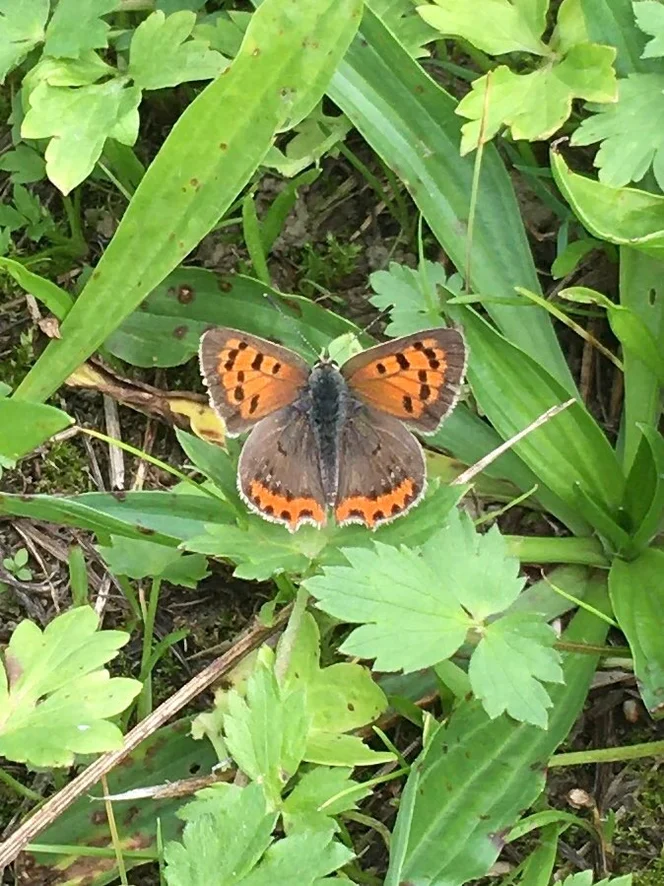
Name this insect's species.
Lycaena phlaeas
